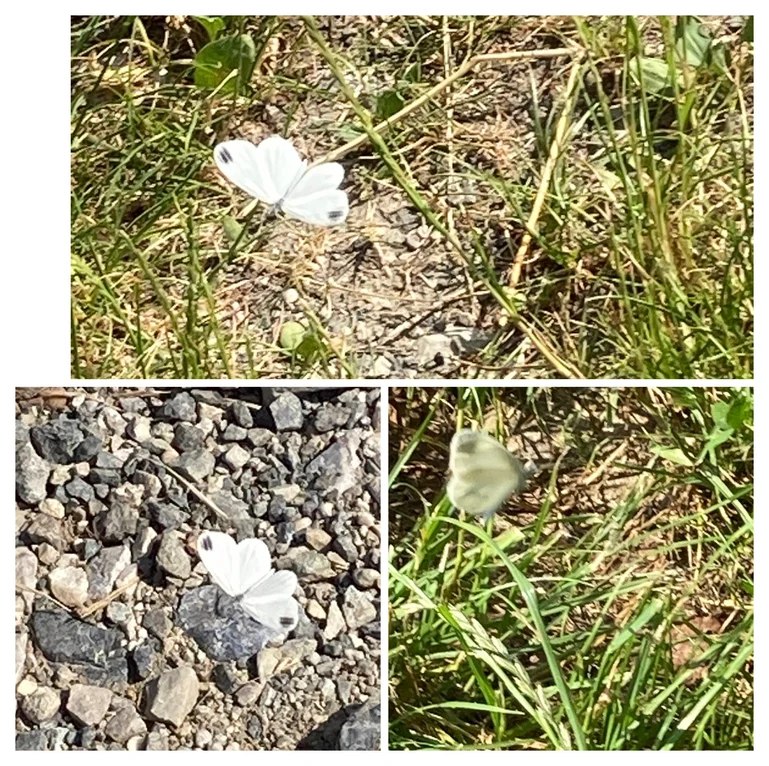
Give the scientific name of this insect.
Leptidea sinapis/juvernica
